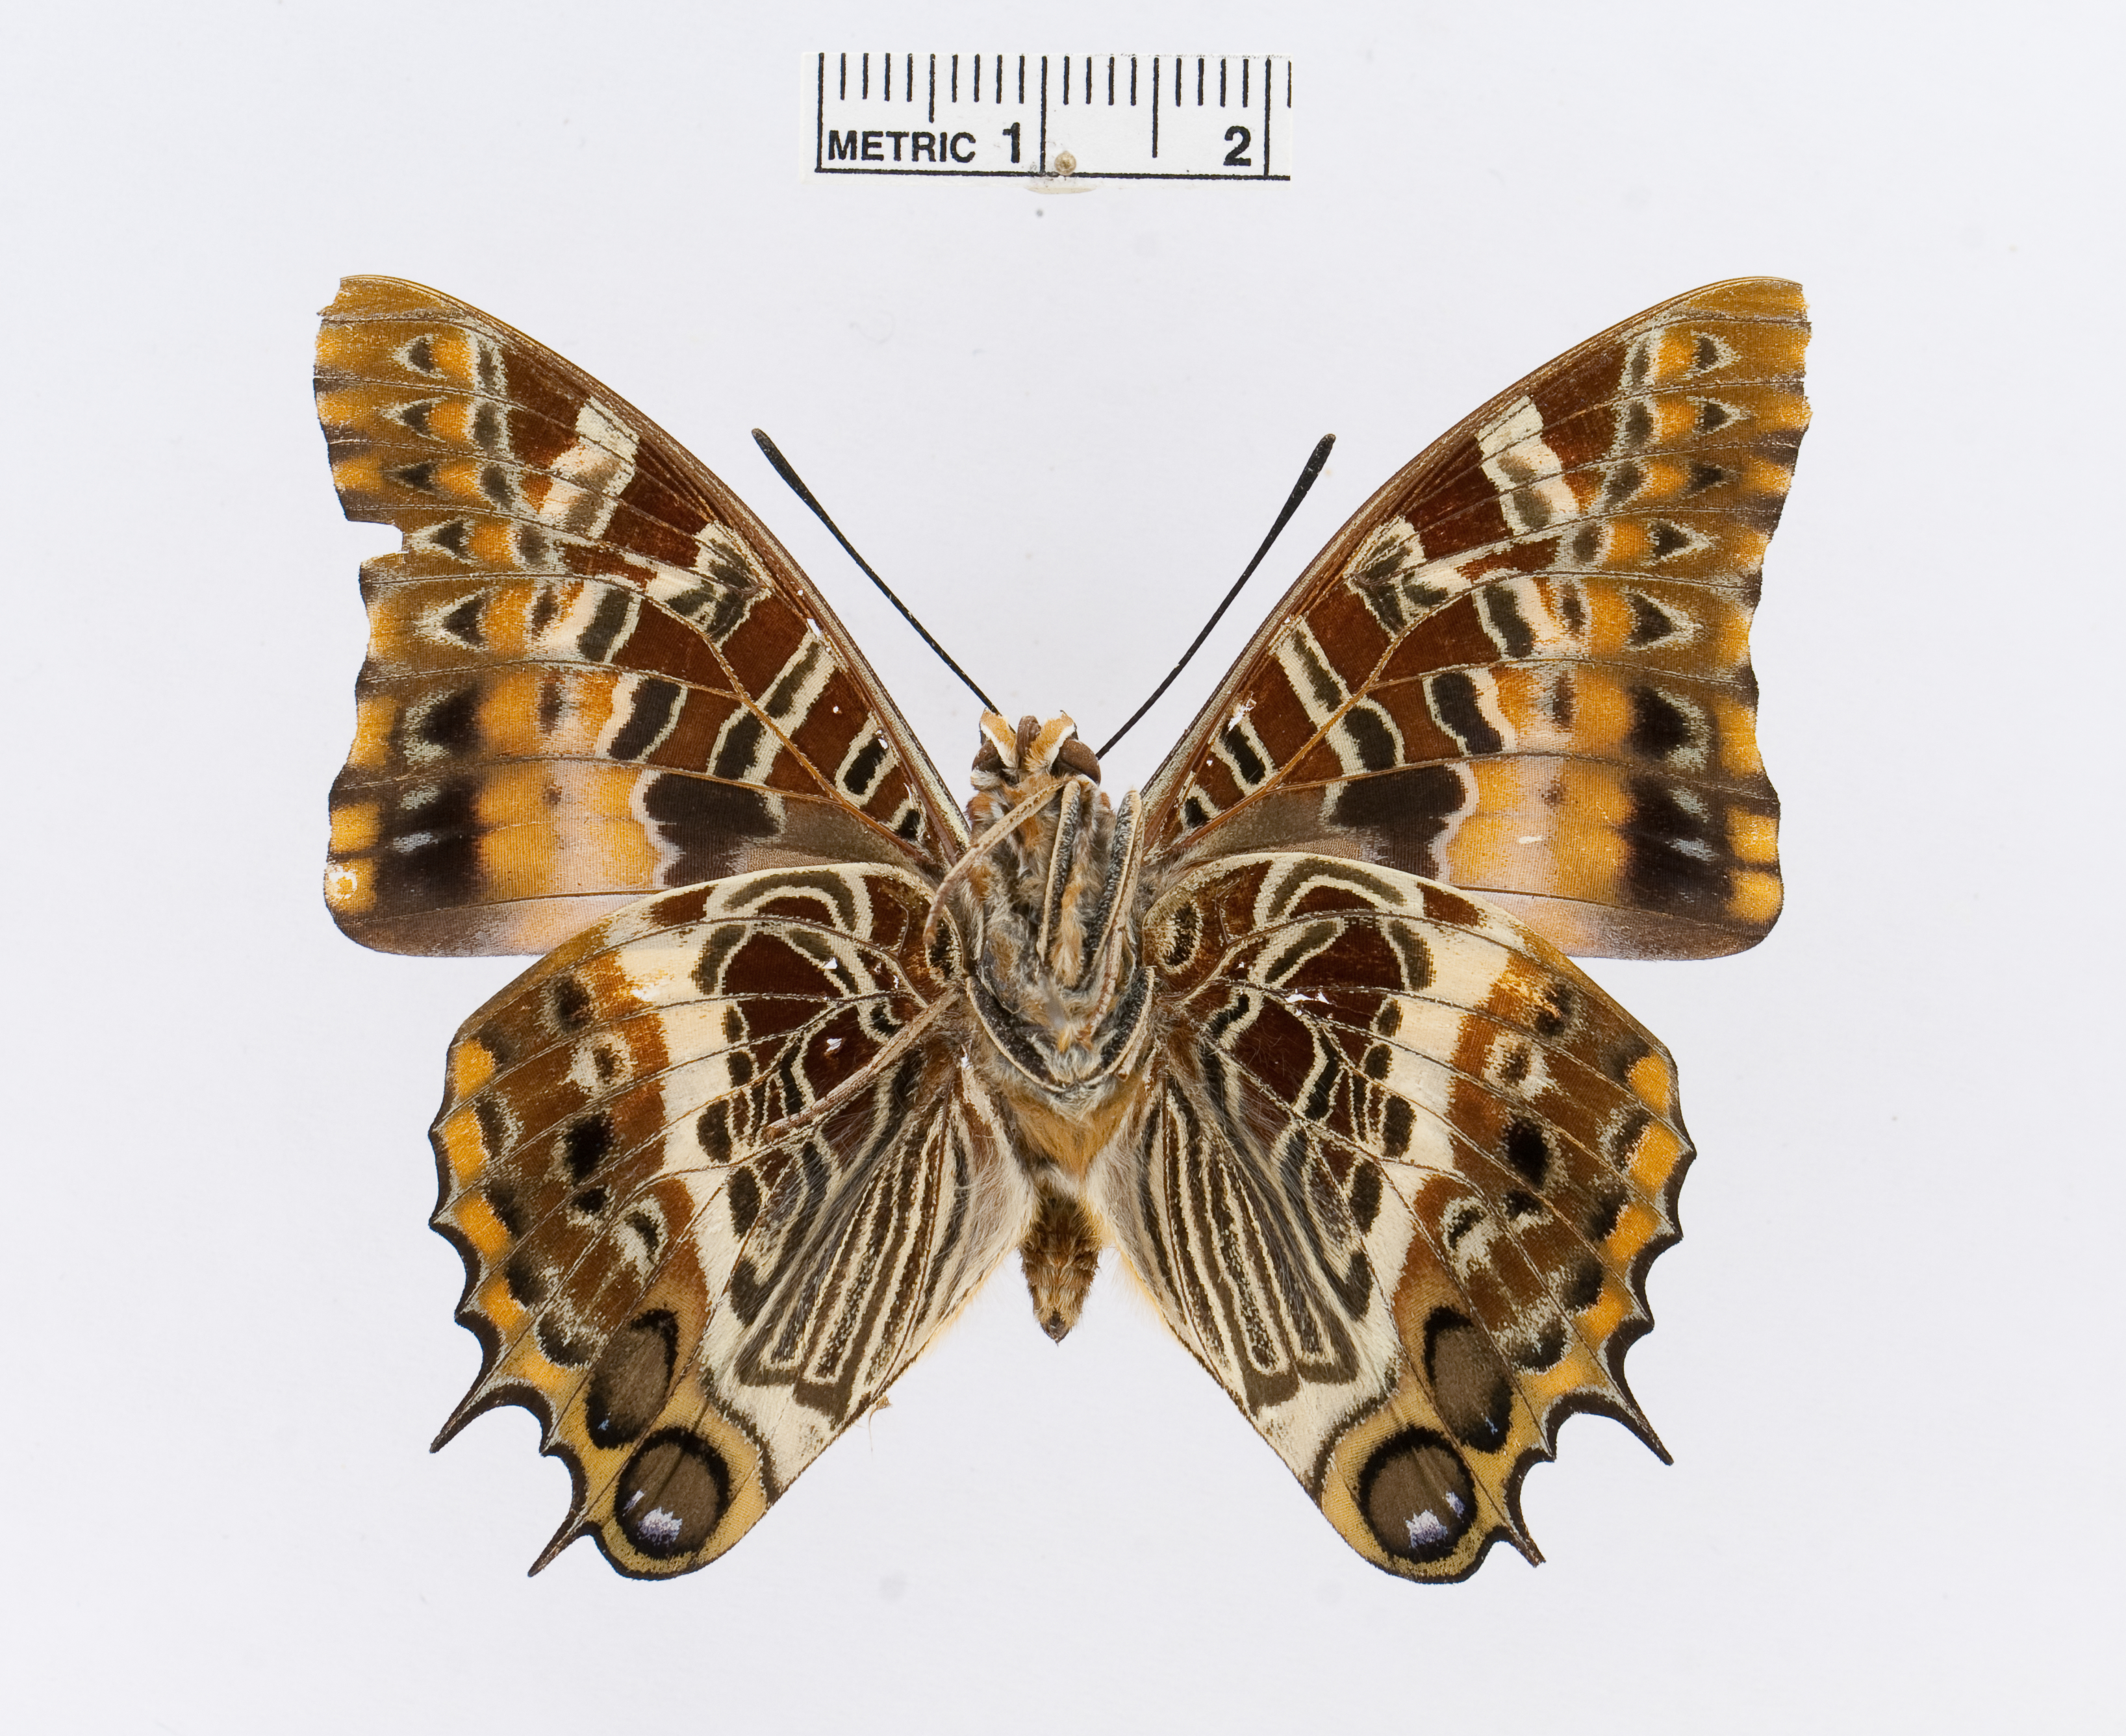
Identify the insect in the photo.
Charaxes ansorgei
